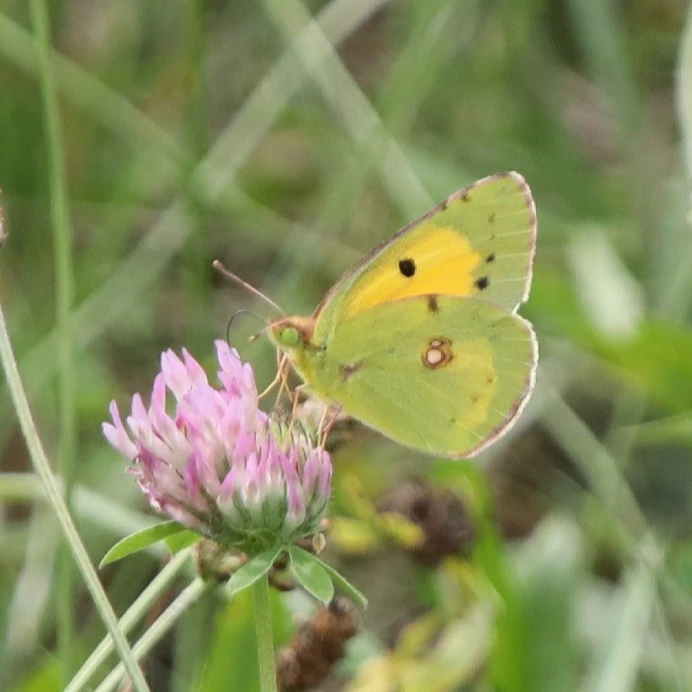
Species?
Colias croceus
